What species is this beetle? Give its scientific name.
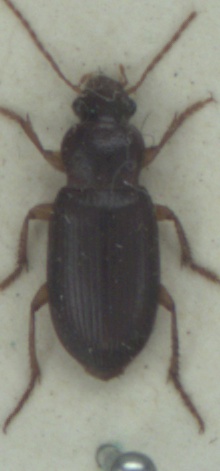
Ophonus puncticeps
